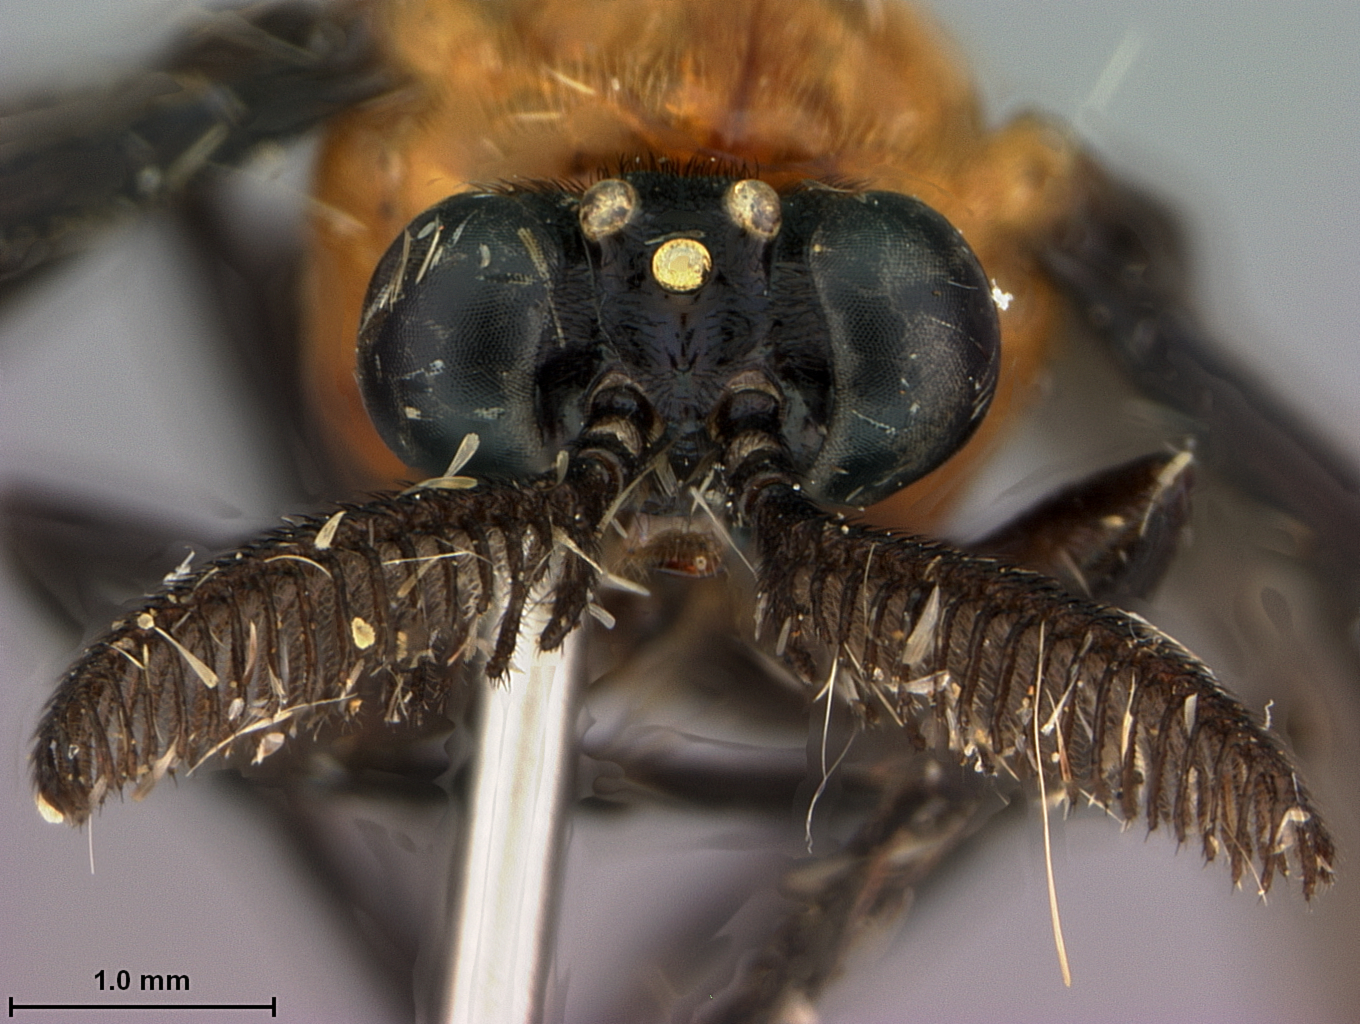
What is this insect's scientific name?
Perreyiella tobagoensis
